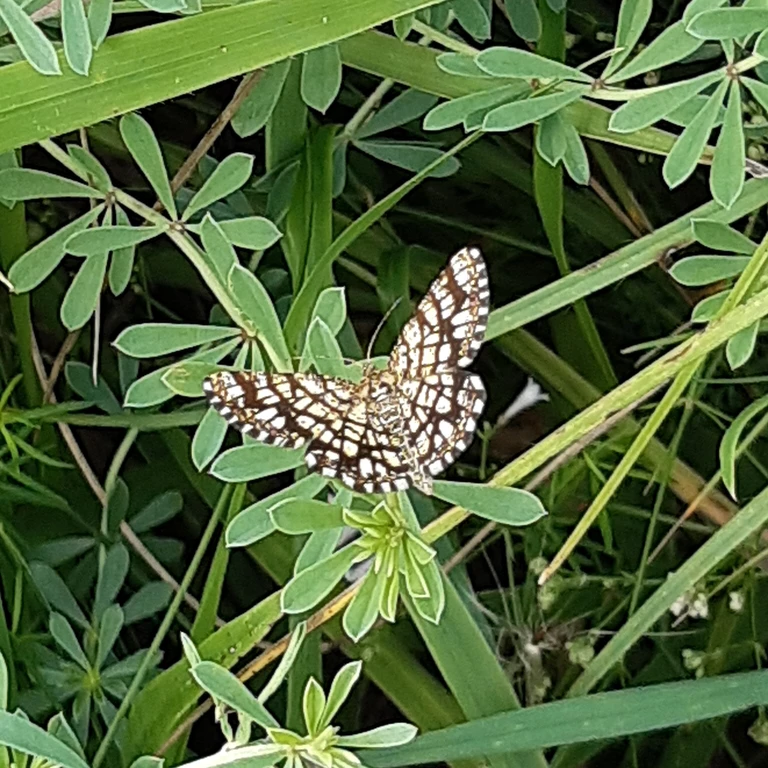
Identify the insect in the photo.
Chiasmia clathrata
